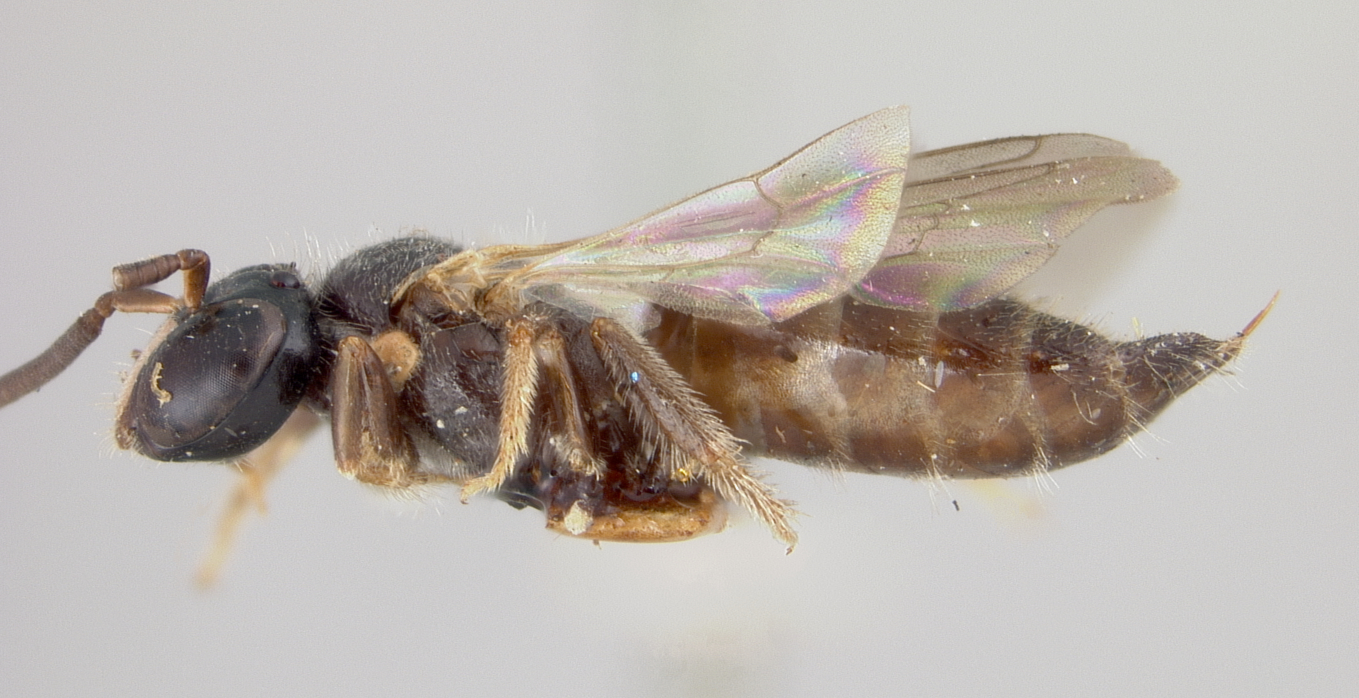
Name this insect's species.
Allodape breviceps
